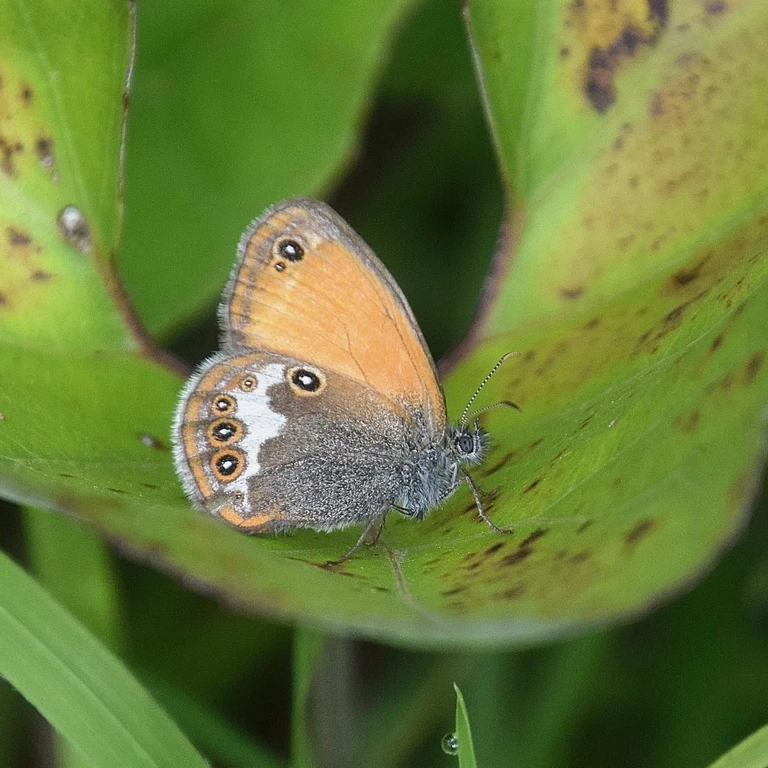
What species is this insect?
Coenonympha arcania
